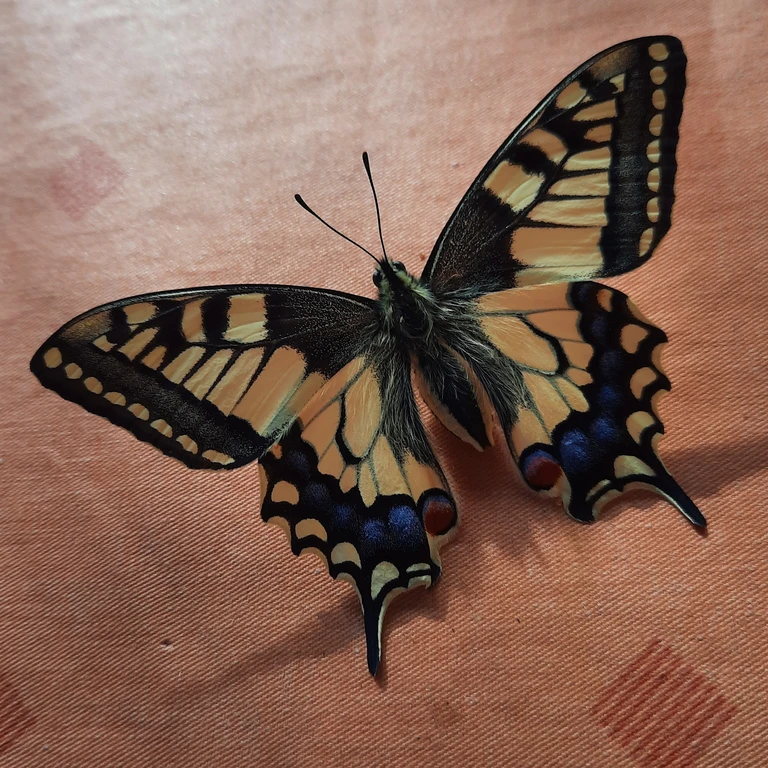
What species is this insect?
Papilio machaon
